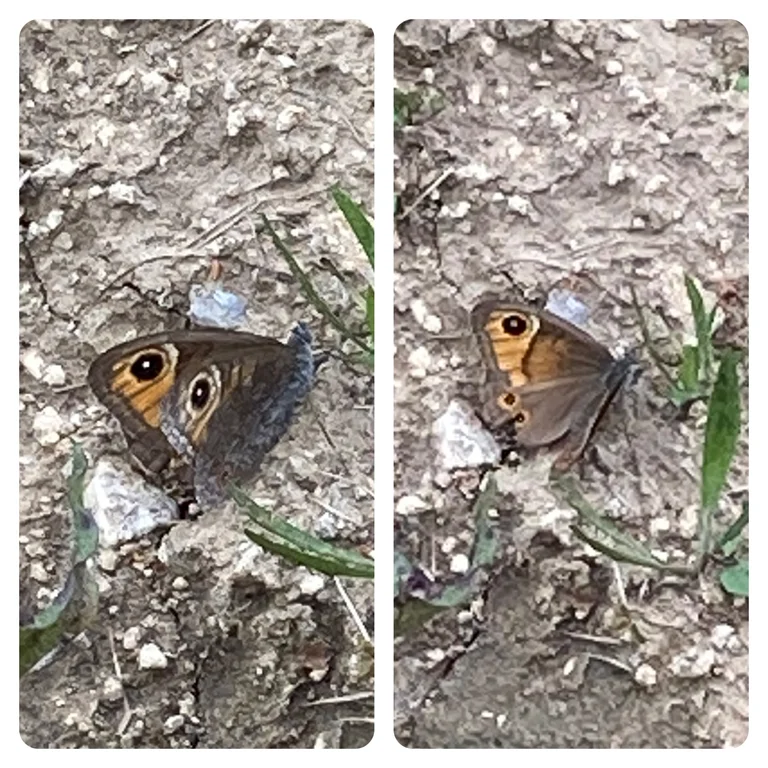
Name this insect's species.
Lasiommata maera (also Pararge maera)
